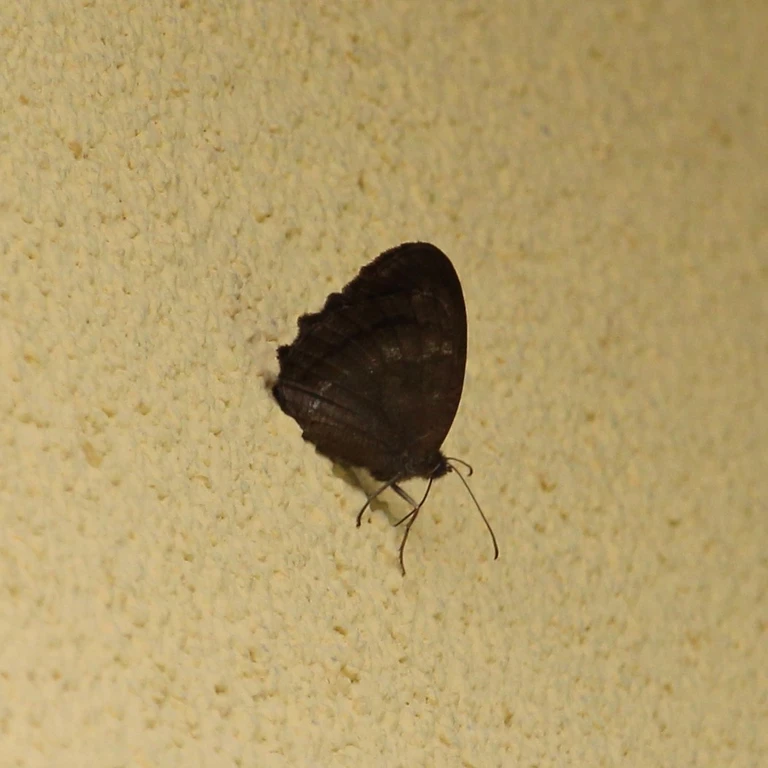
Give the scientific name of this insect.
Minois dryas
